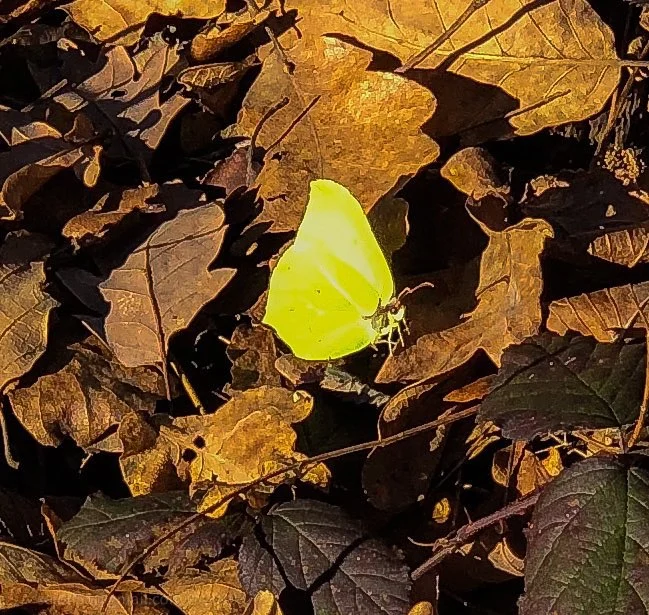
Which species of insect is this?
Gonepteryx rhamni
